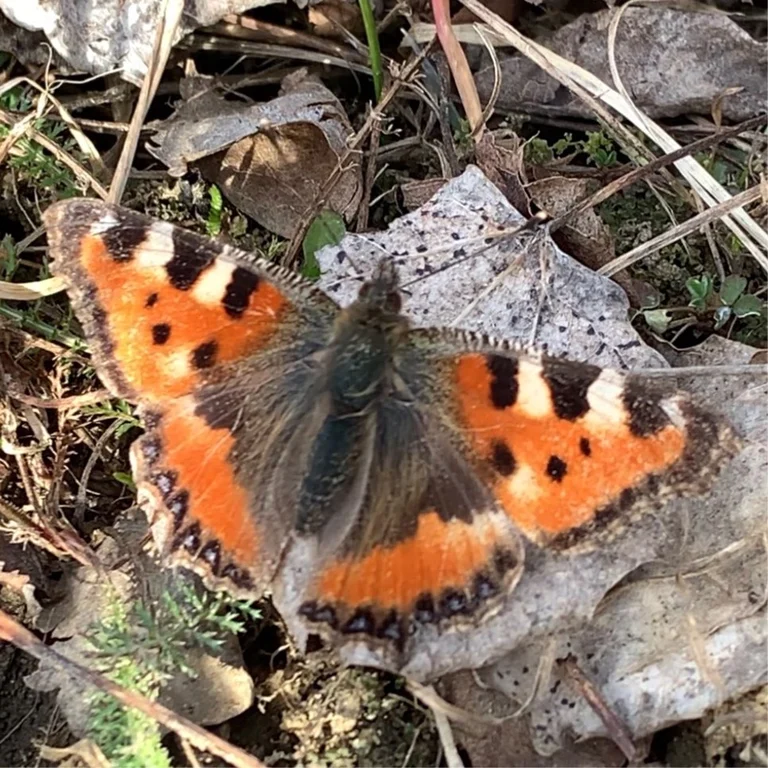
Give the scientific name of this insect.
Aglais urticae
